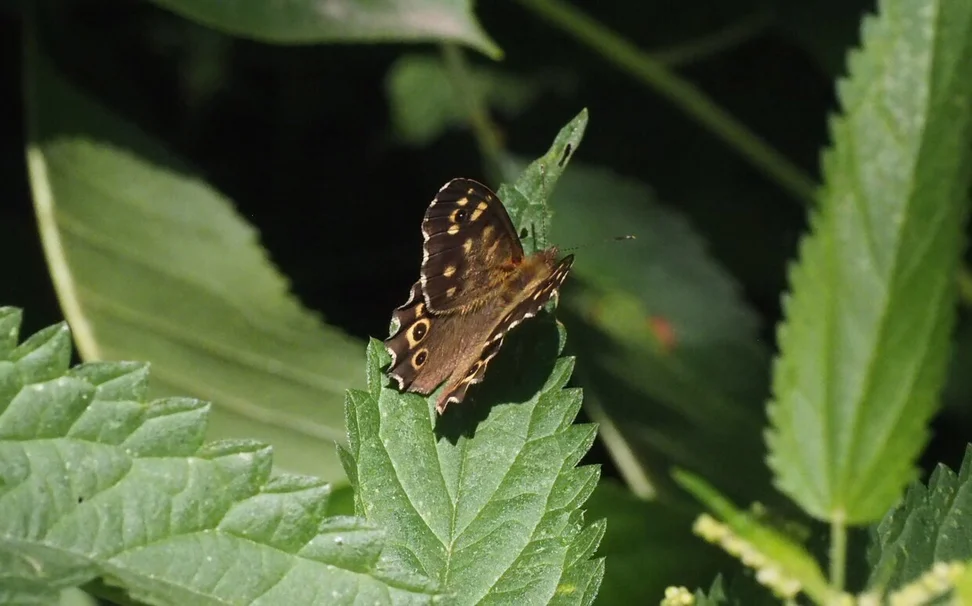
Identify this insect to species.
Pararge aegeria
